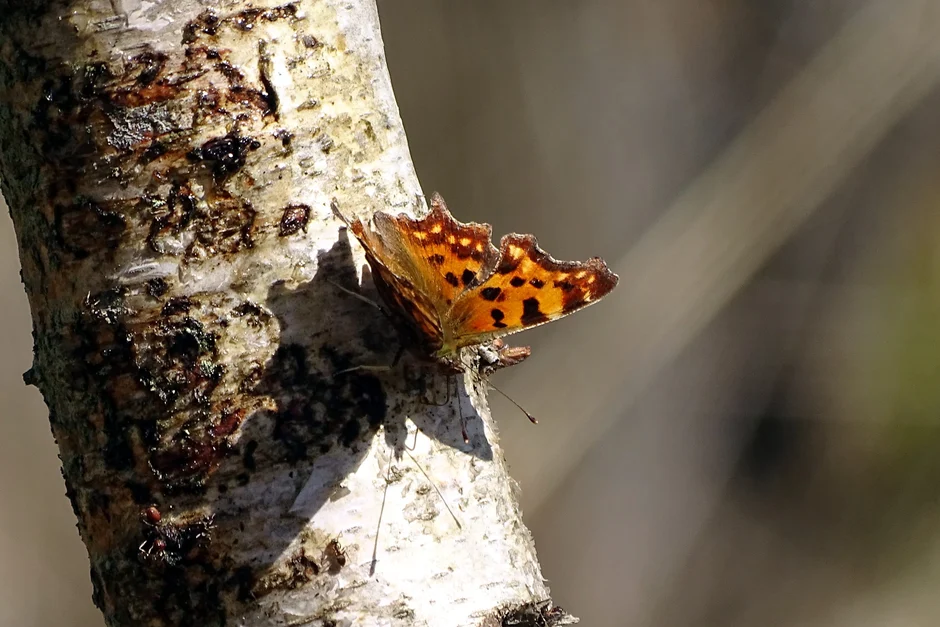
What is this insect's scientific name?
Polygonia c-album
